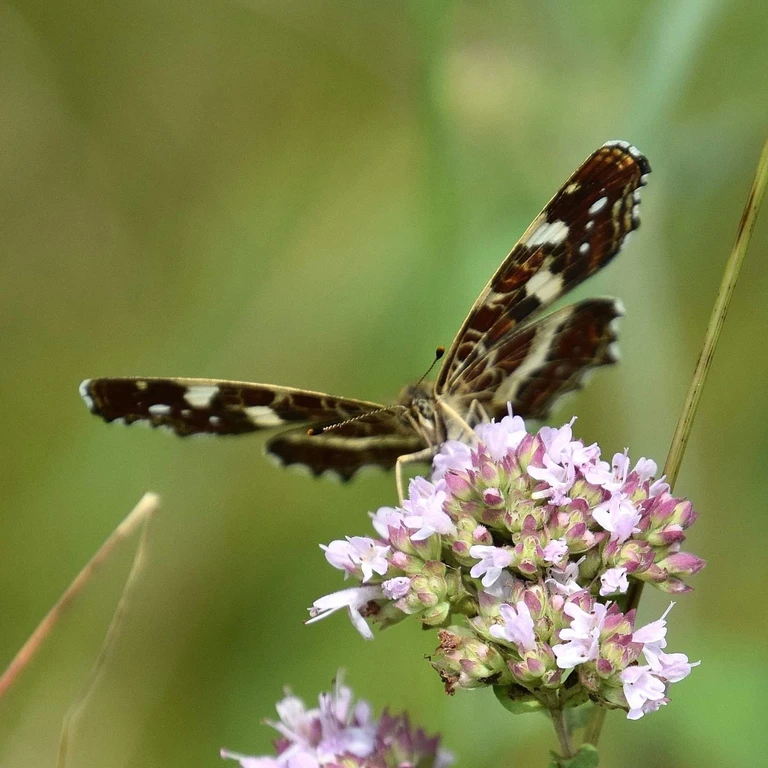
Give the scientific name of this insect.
Araschnia levana
